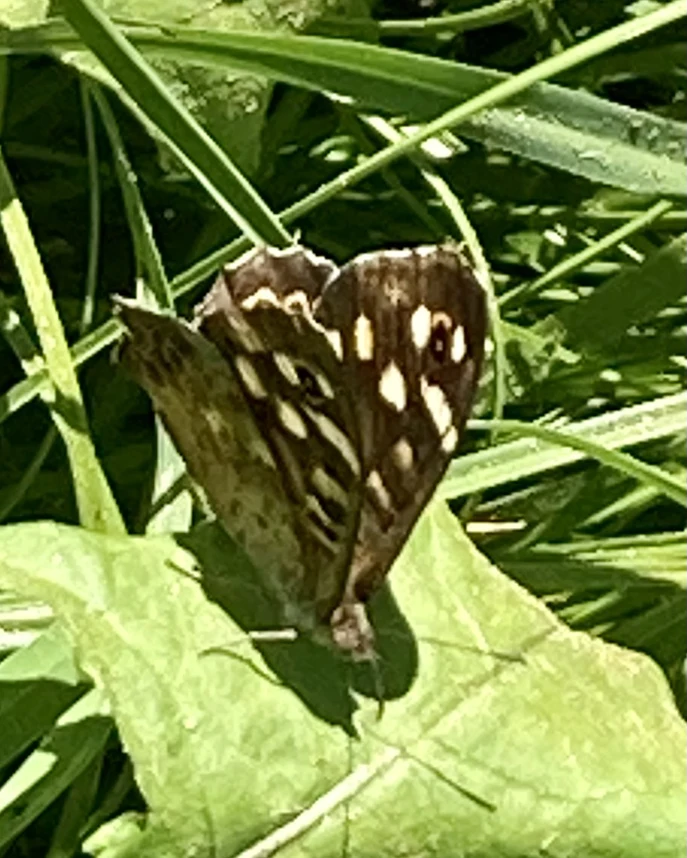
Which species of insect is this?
Pararge aegeria
